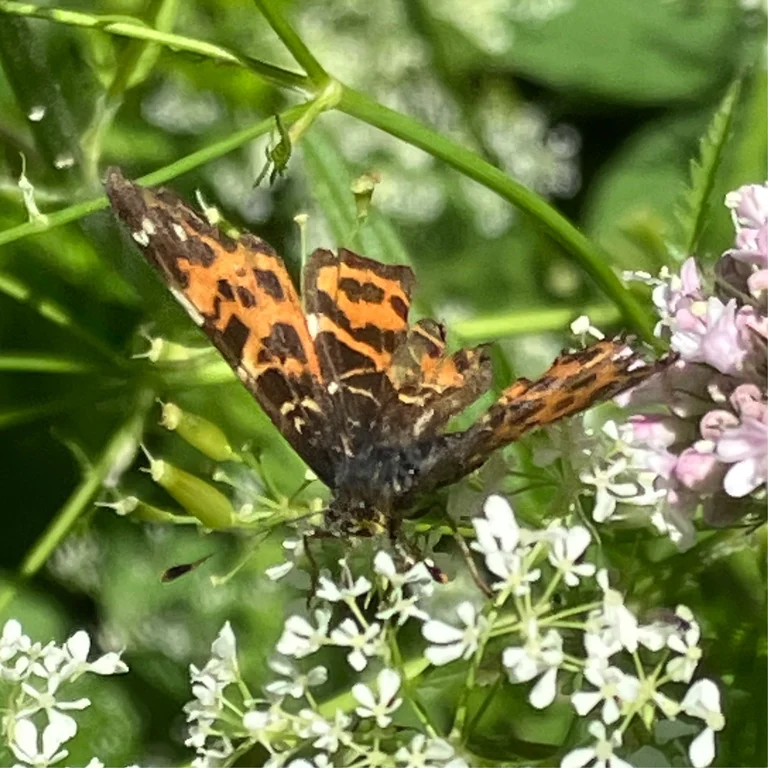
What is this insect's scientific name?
Araschnia levana
